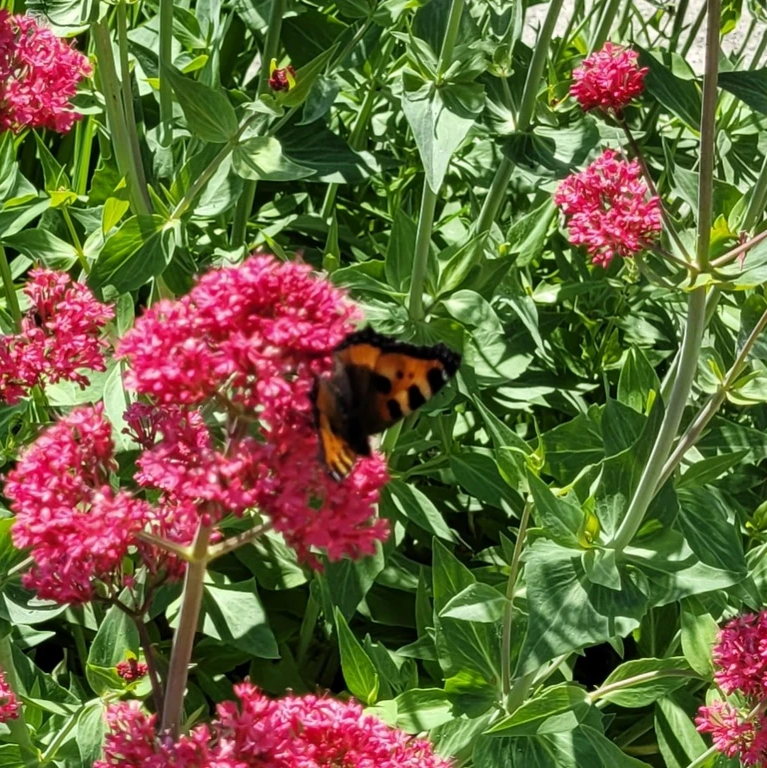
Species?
Aglais urticae
